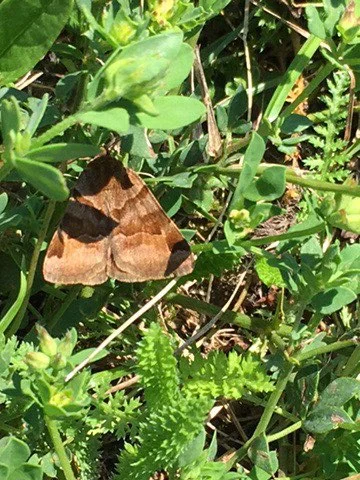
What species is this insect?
Euclidia glyphica
